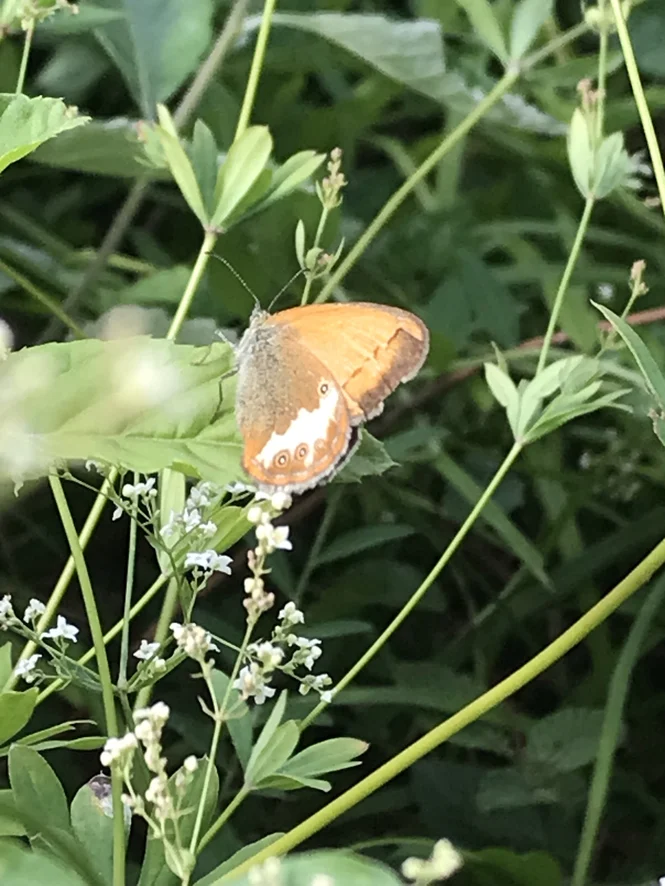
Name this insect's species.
Coenonympha arcania
